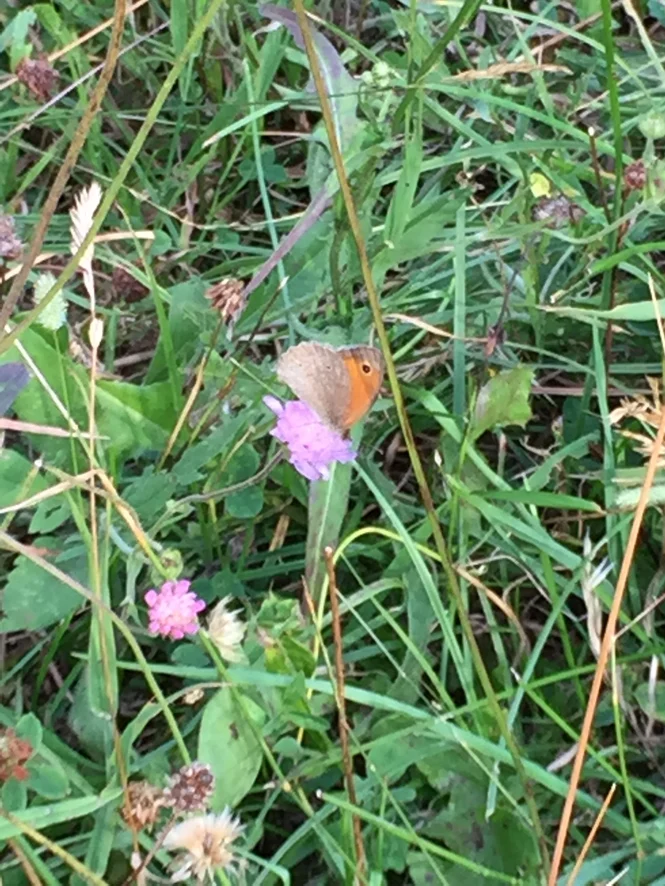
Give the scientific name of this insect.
Maniola jurtina
